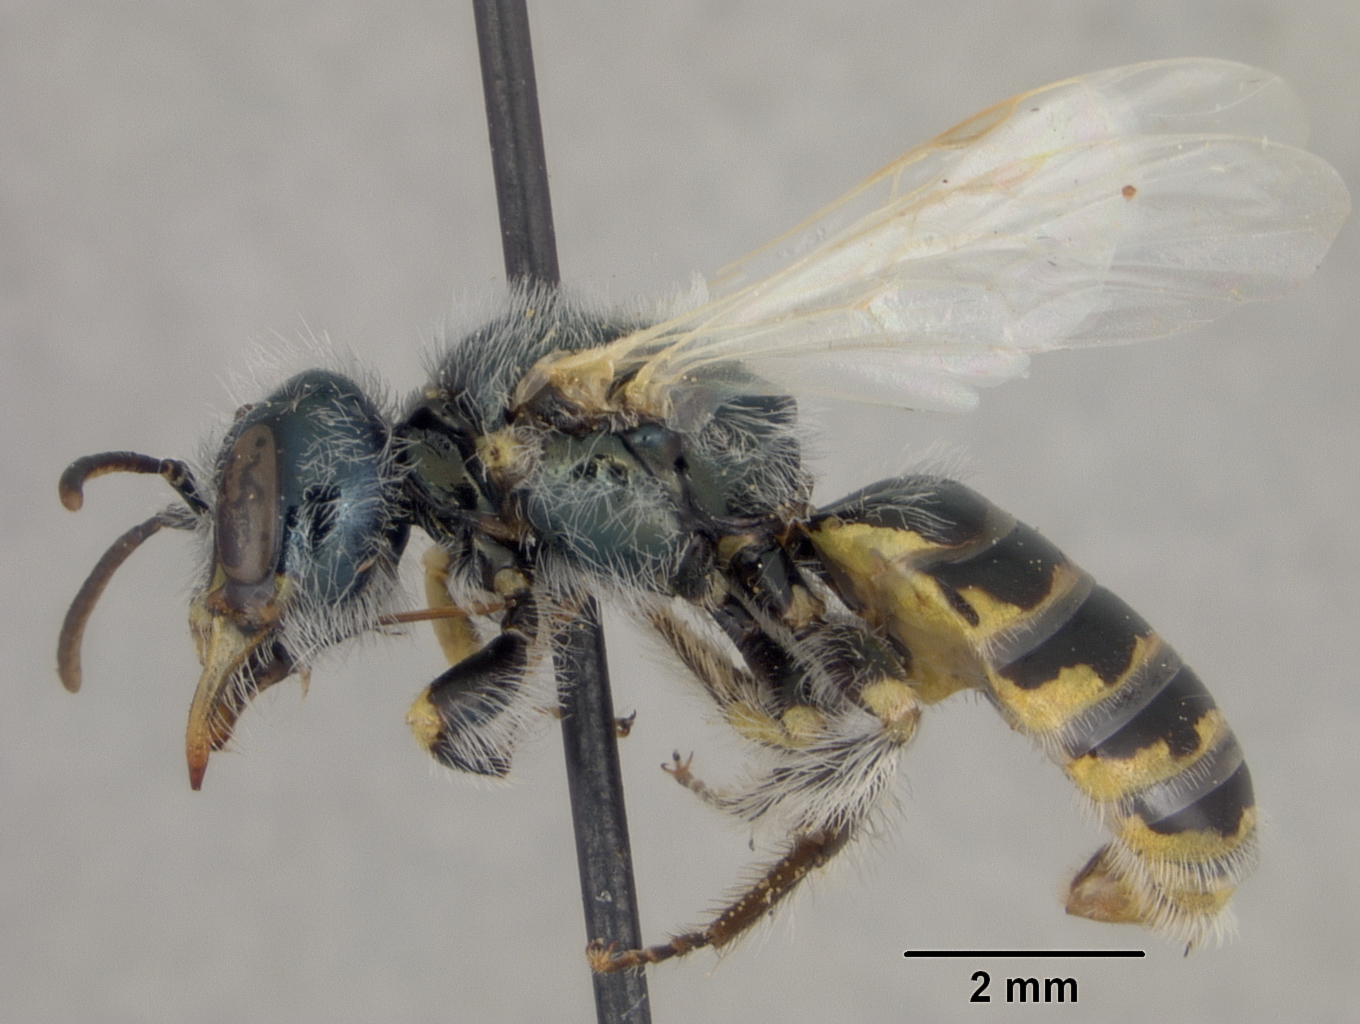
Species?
Perdita bohartorum
